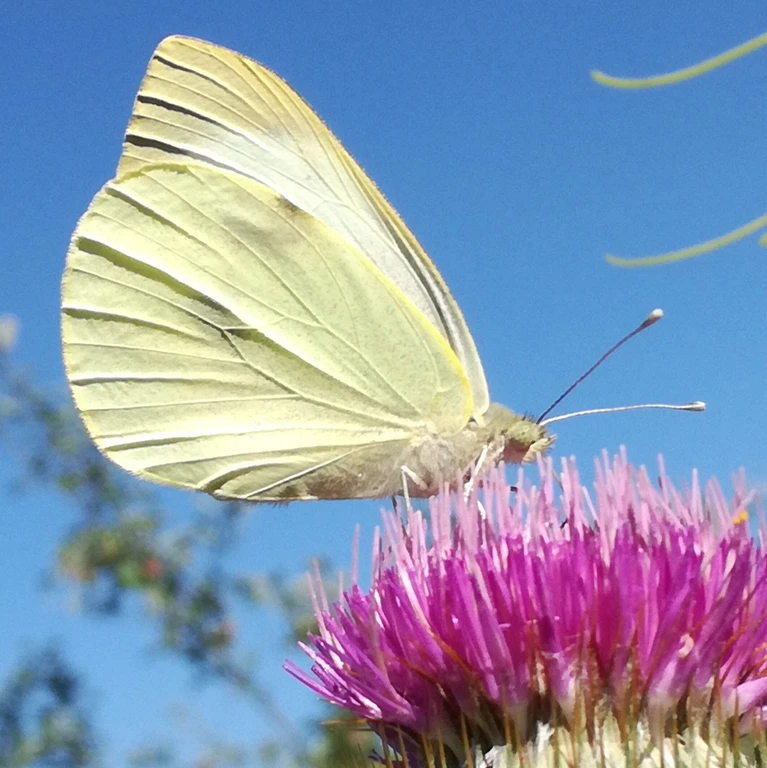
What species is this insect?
Pieris brassicae
